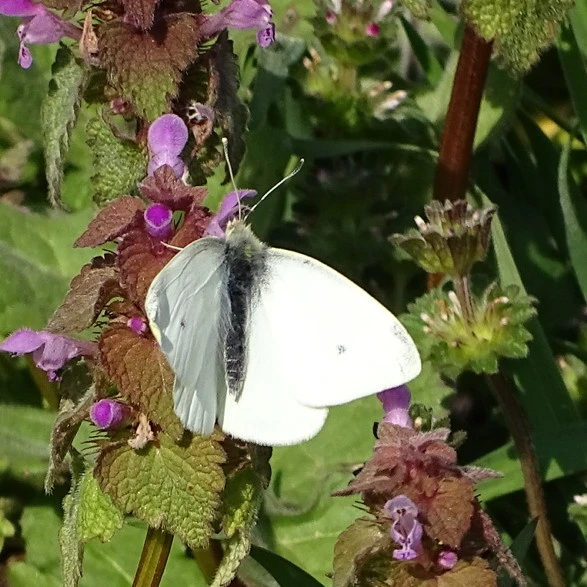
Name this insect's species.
Pieris rapae
